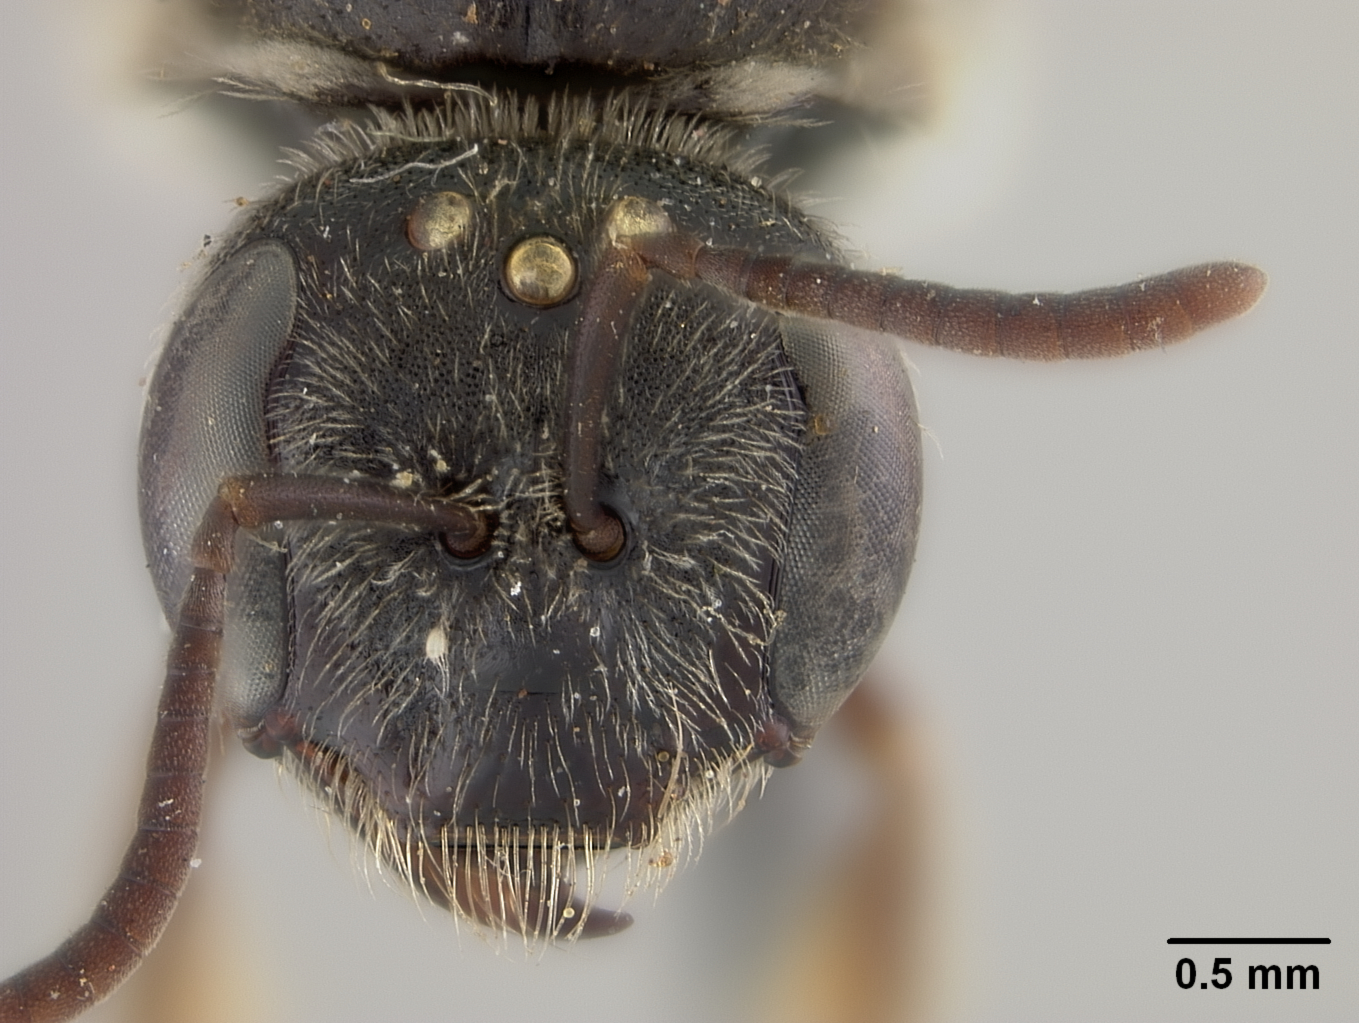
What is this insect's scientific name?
Halictus oenotherae
